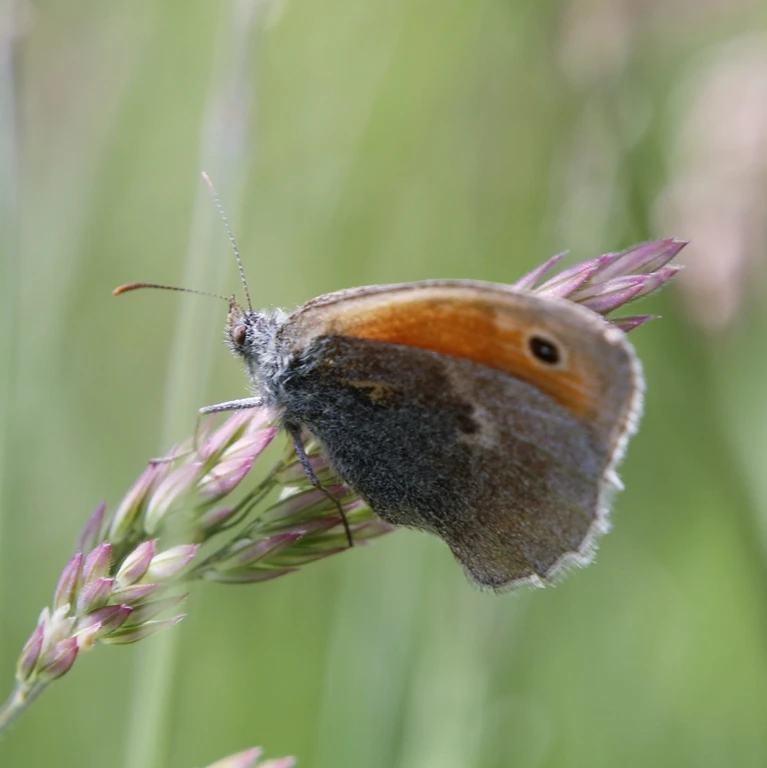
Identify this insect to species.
Coenonympha pamphilus
